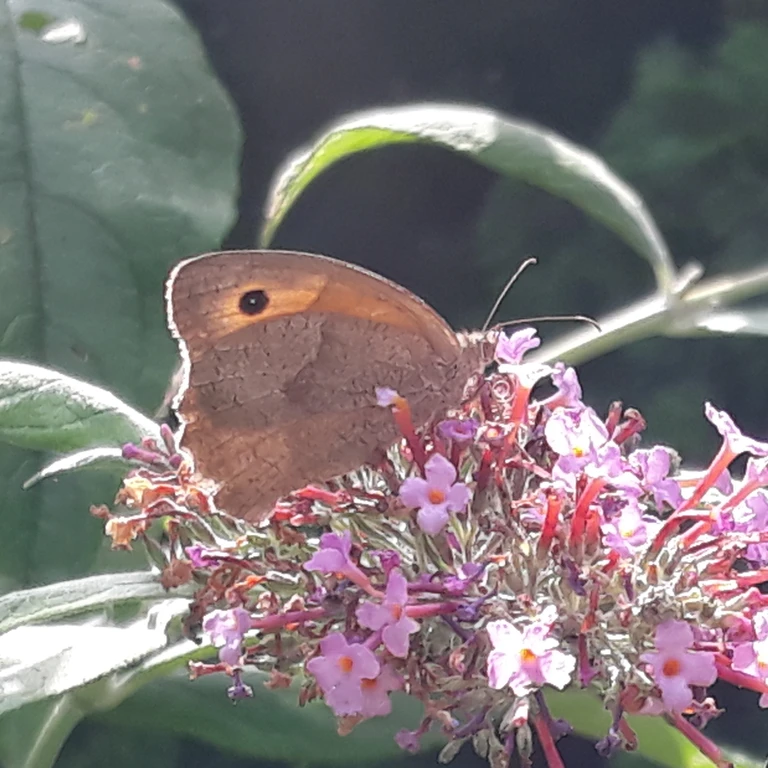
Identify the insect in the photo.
Maniola jurtina
